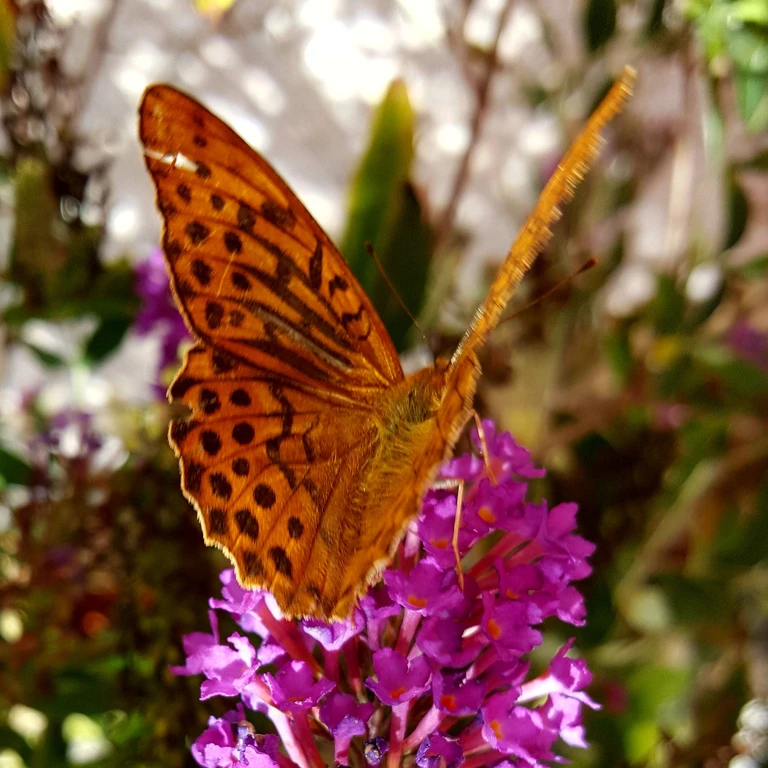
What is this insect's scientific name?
Argynnis paphia
